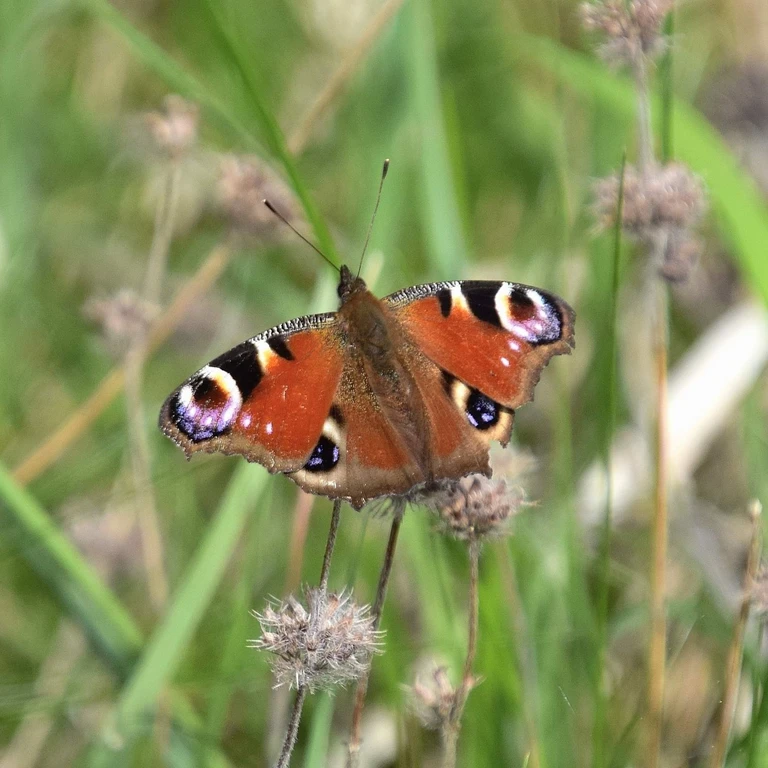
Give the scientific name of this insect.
Aglais io
